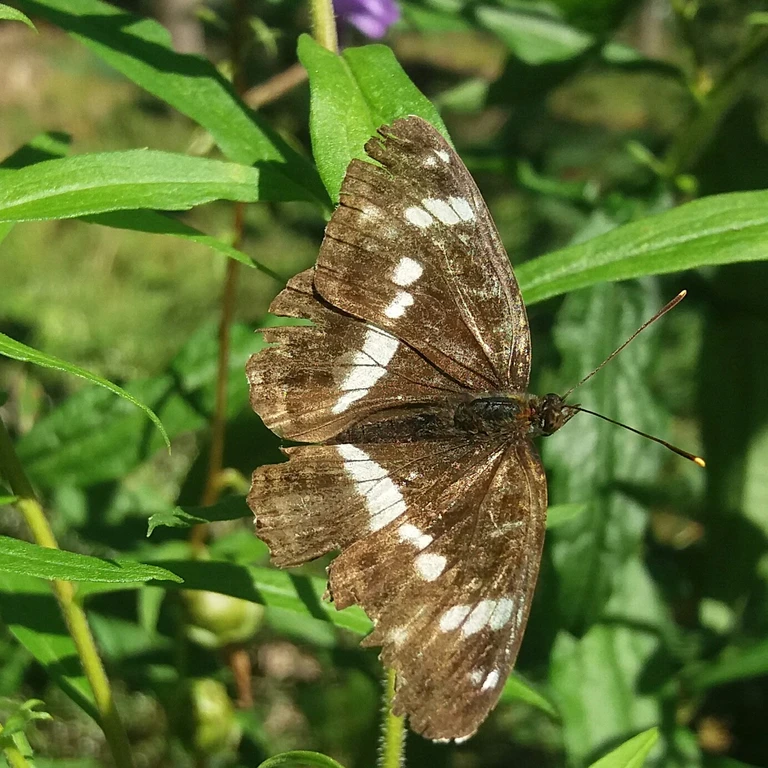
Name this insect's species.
Limenitis camilla (also Ladoga camilla)
